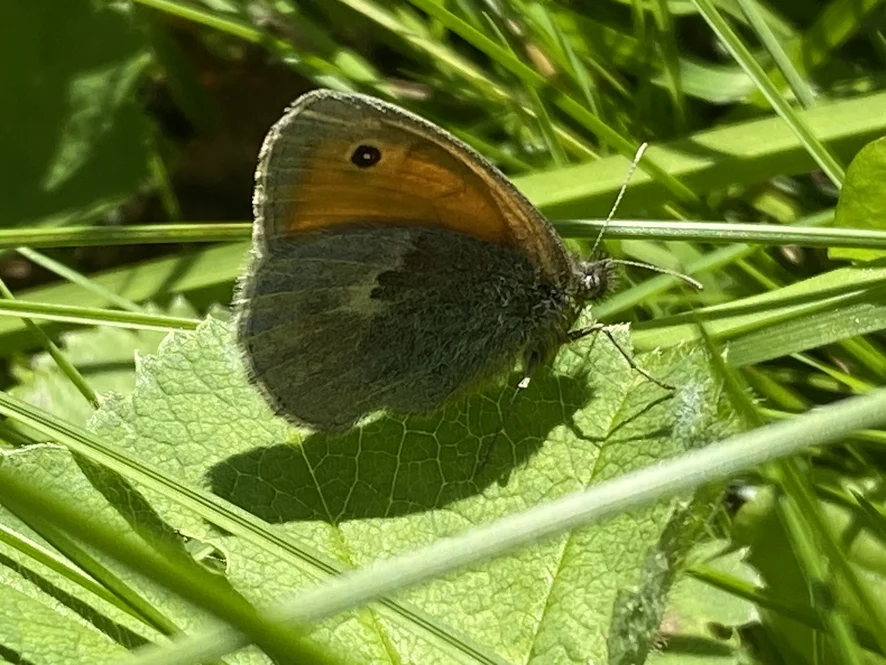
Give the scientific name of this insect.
Coenonympha pamphilus
